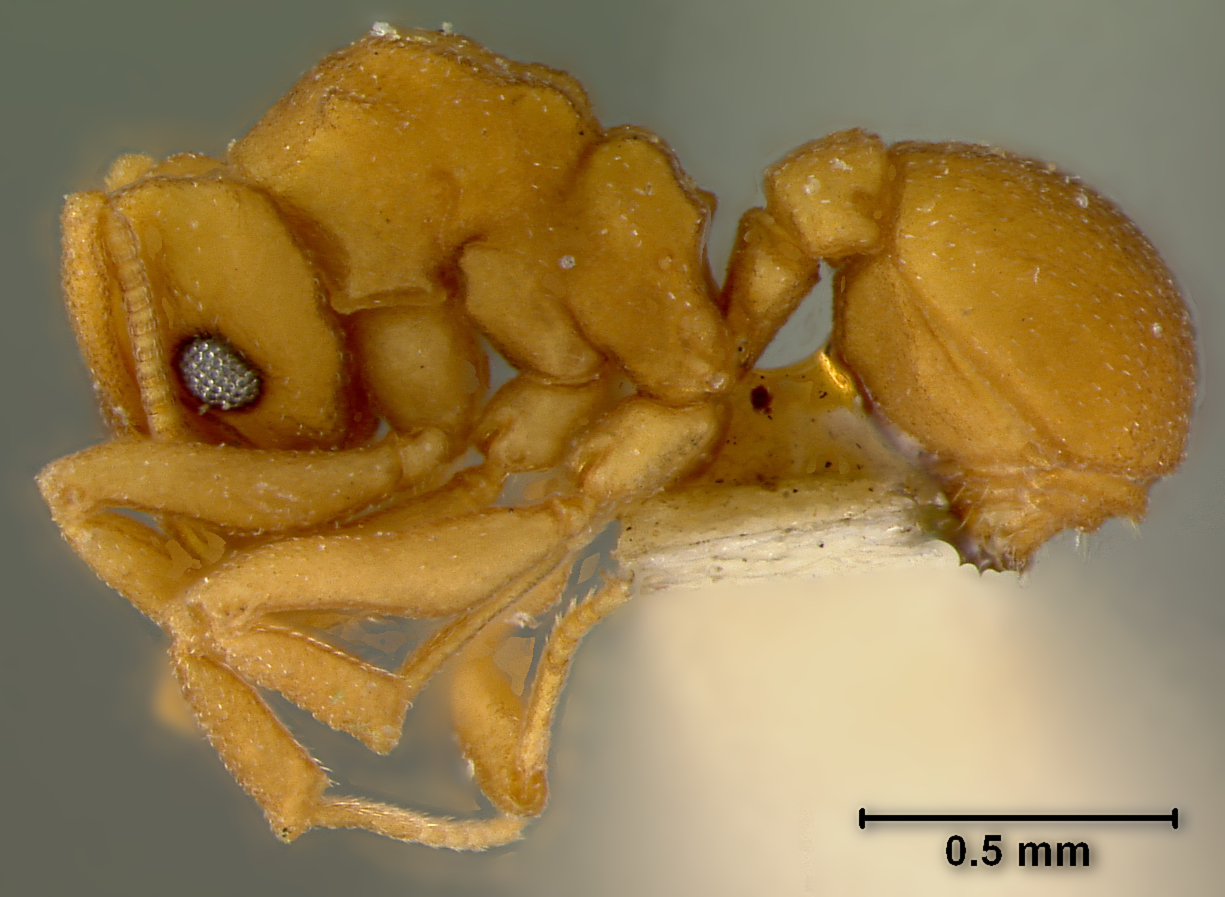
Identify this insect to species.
Cyphomyrmex flavidus
